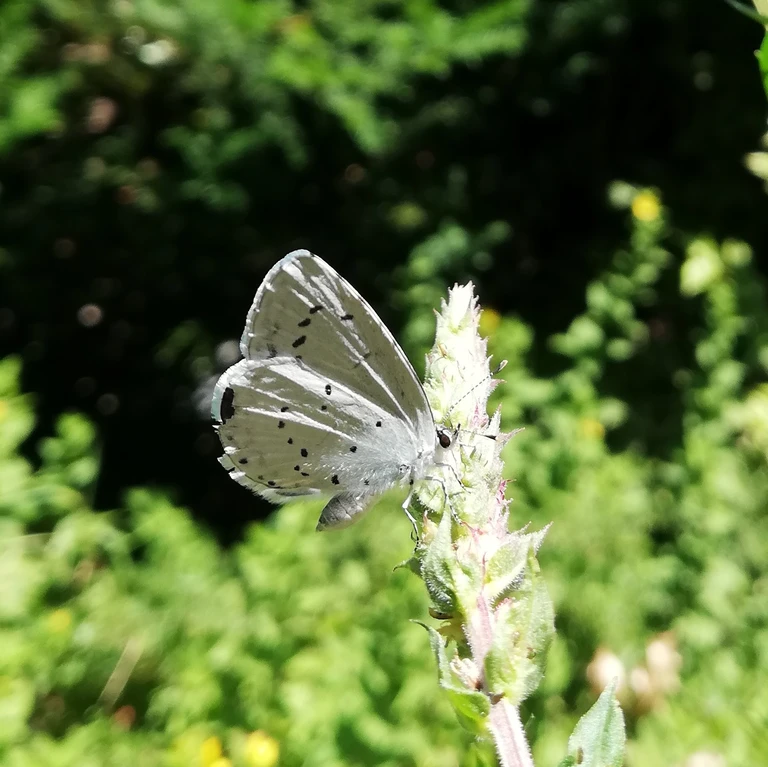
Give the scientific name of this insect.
Celastrina argiolus
